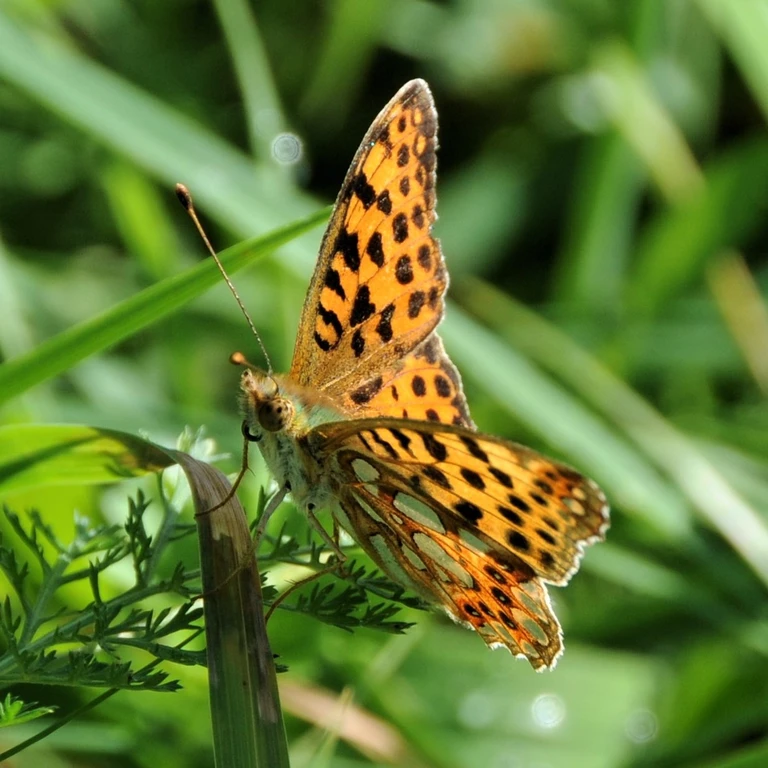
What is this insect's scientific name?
Issoria lathonia
